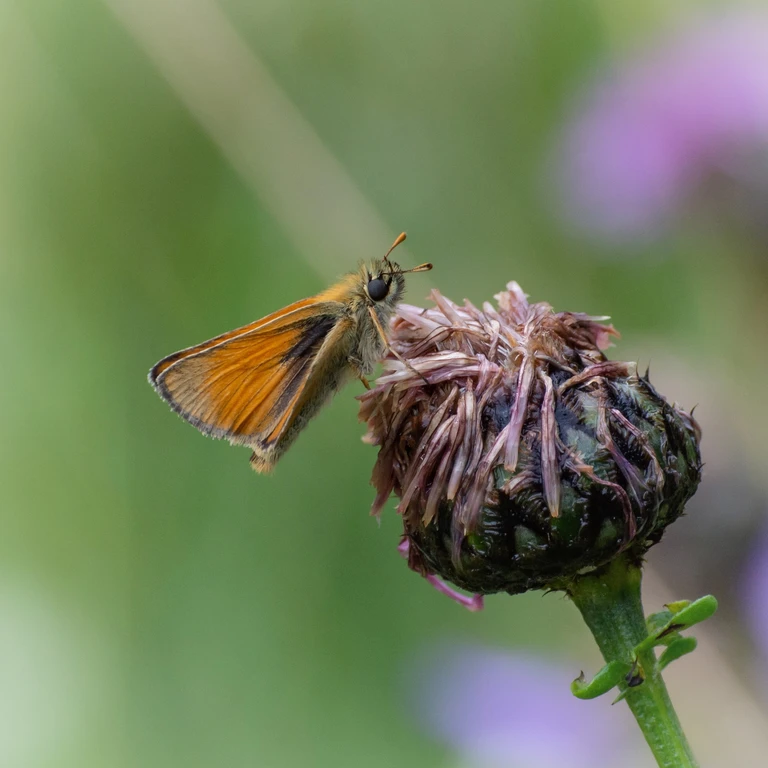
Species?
Thymelicus sylvestris
